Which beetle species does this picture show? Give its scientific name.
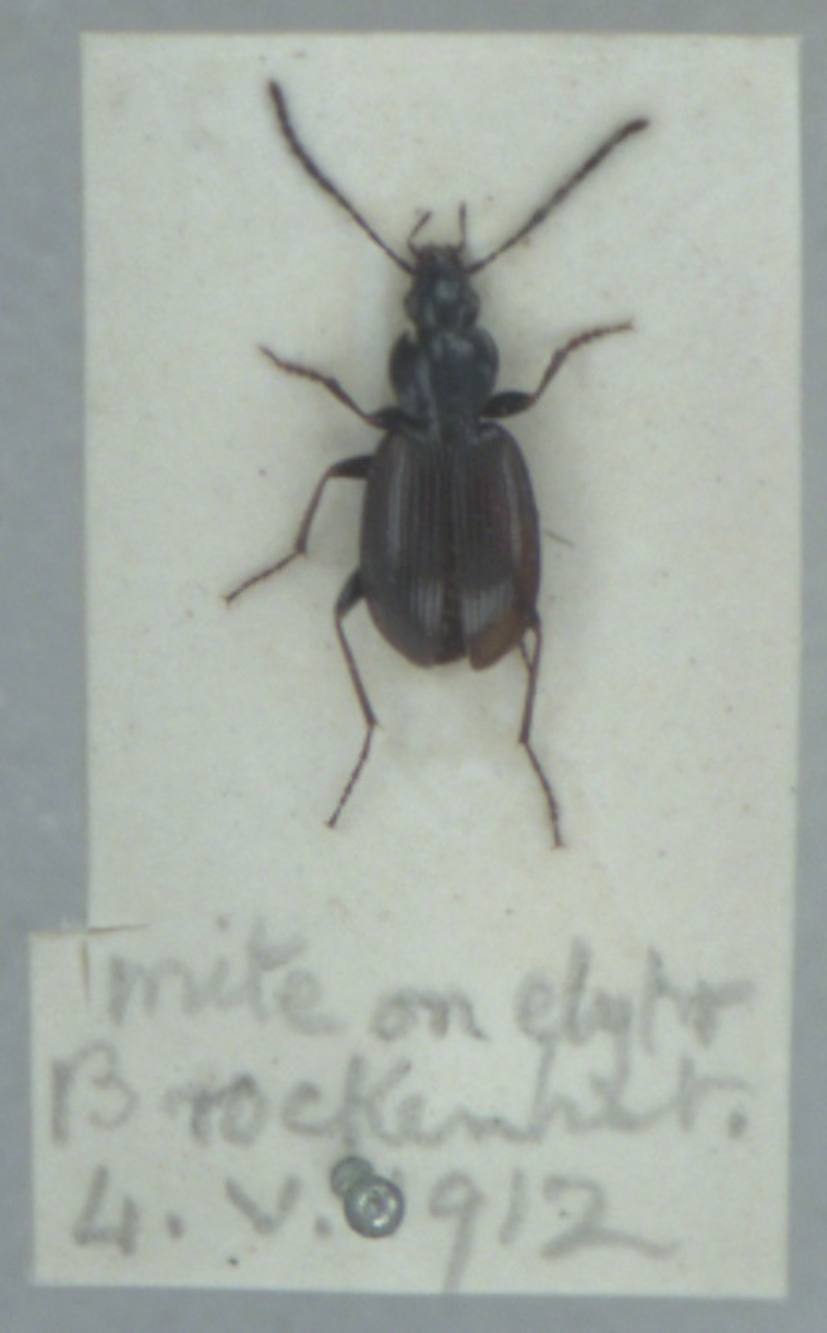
Agonum fuliginosum
